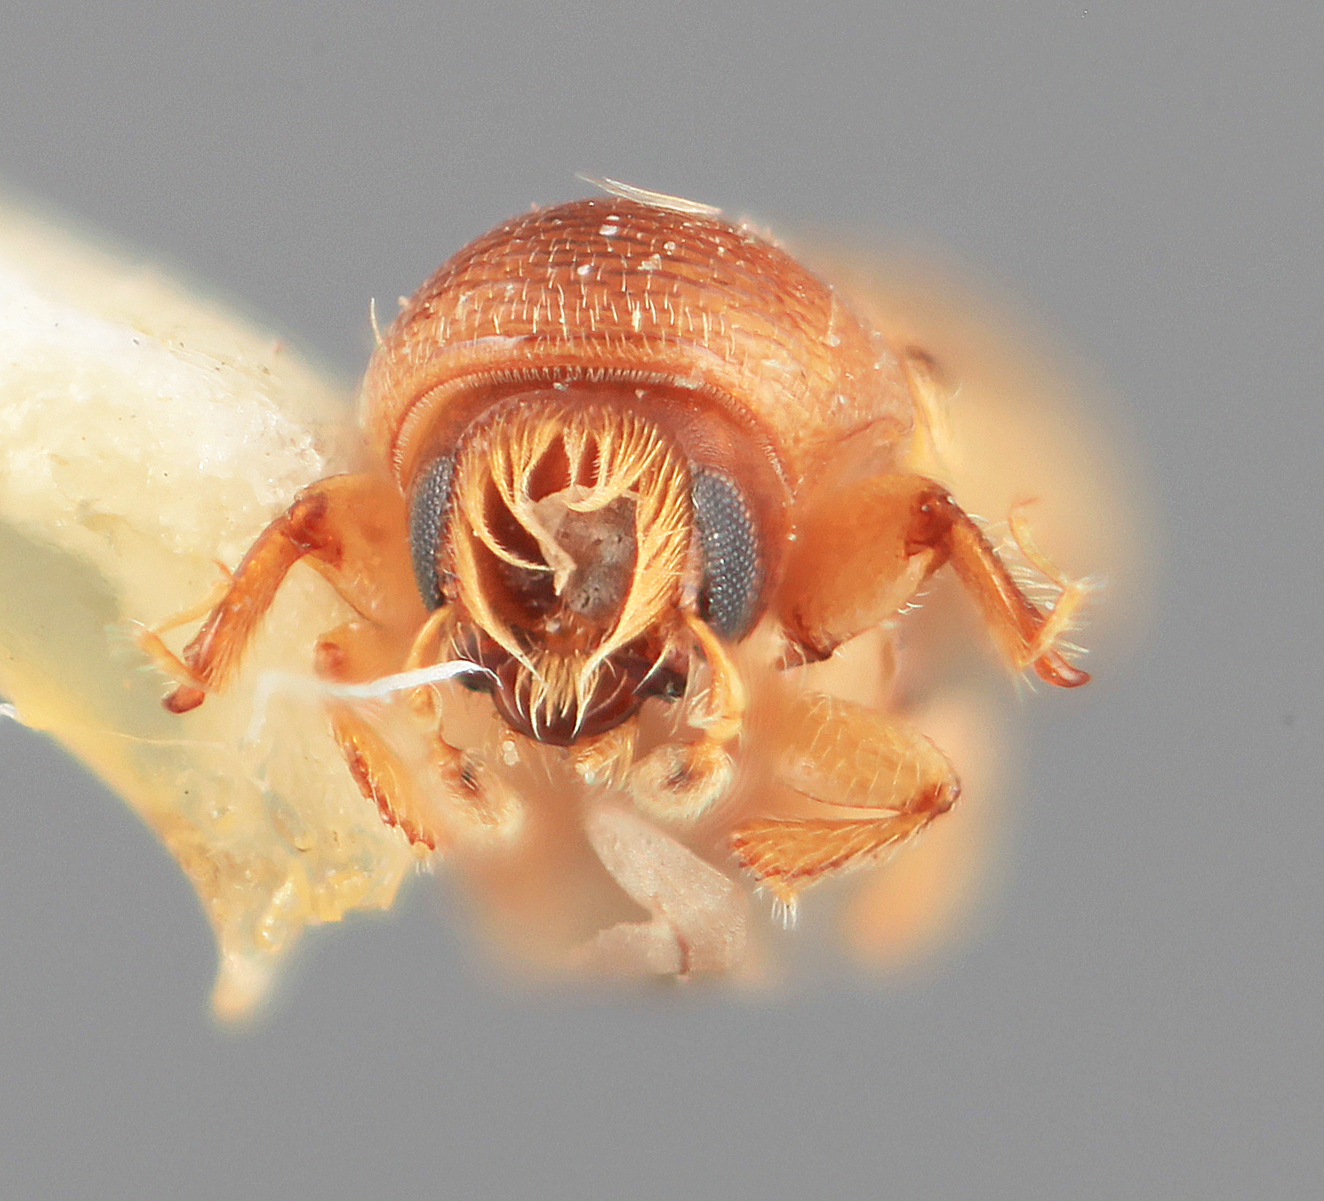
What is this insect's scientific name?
Scolytodes pannuceus
